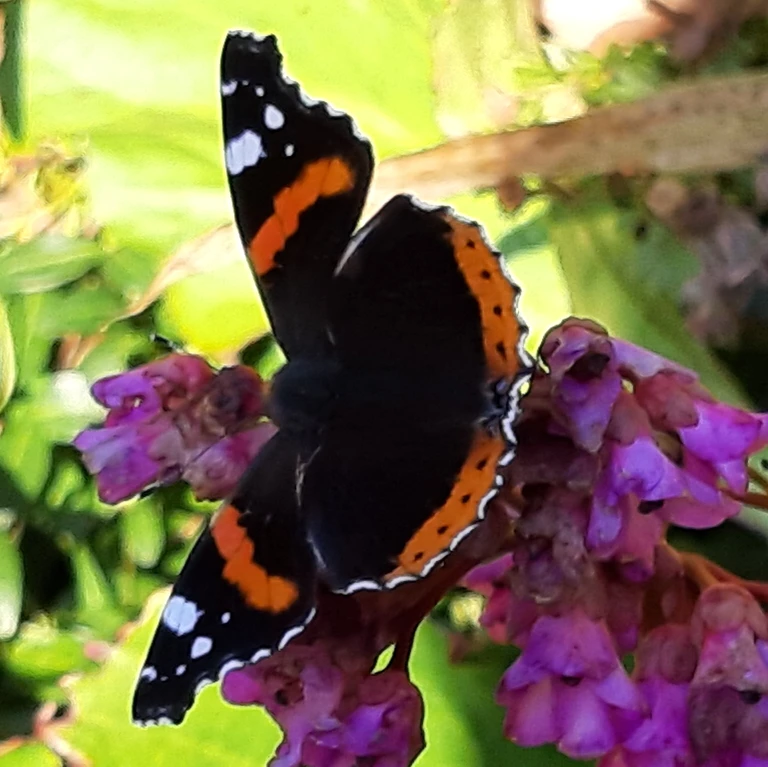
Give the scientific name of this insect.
Vanessa atalanta
